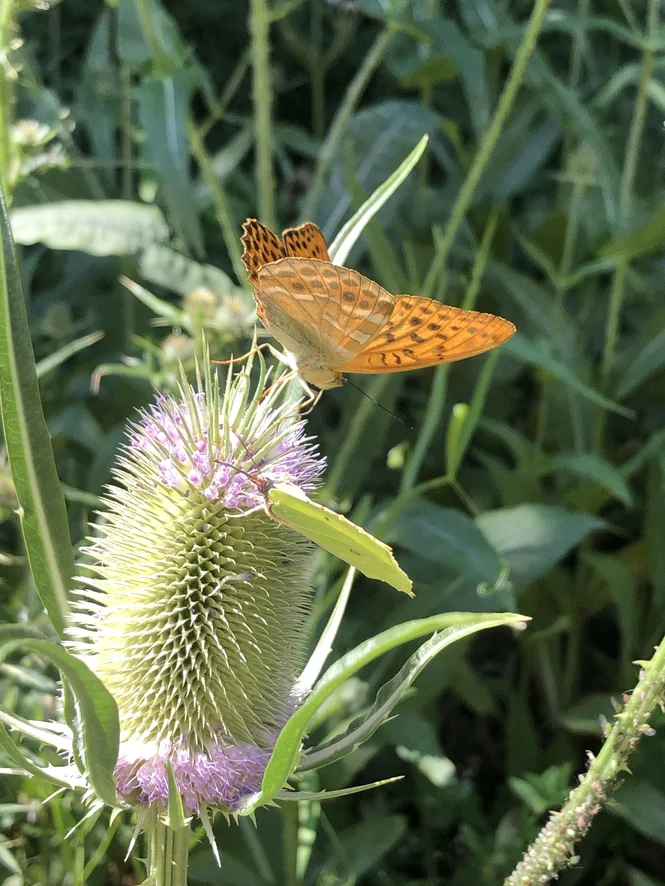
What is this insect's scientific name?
Argynnis paphia
